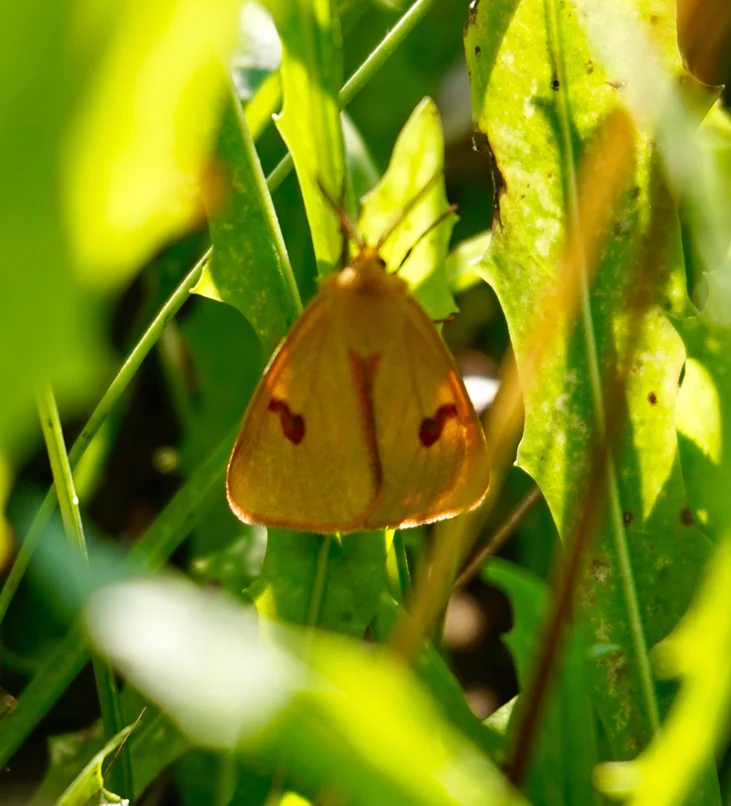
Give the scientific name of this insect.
Diacrisia sannio
